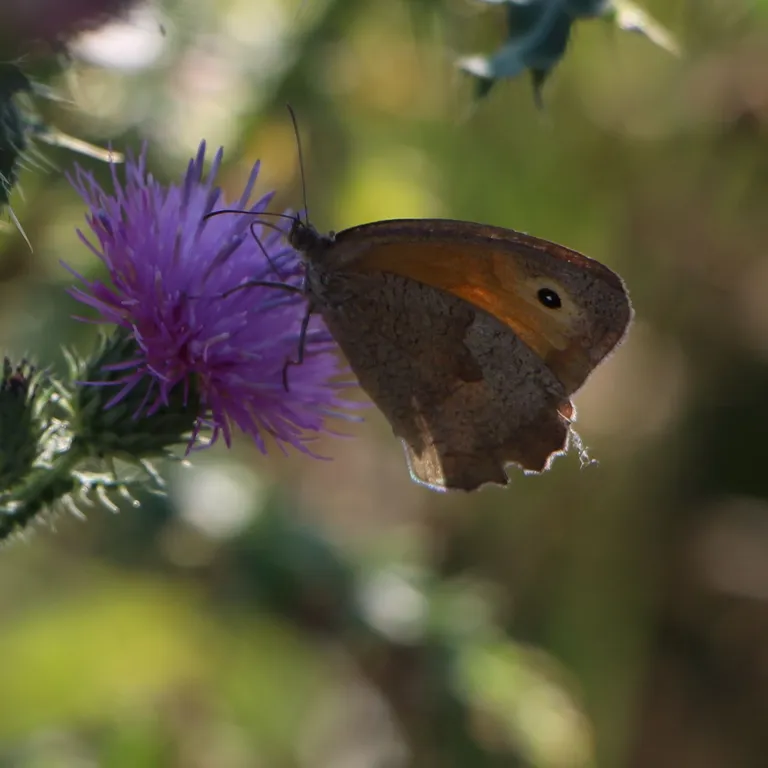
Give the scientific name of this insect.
Maniola jurtina
